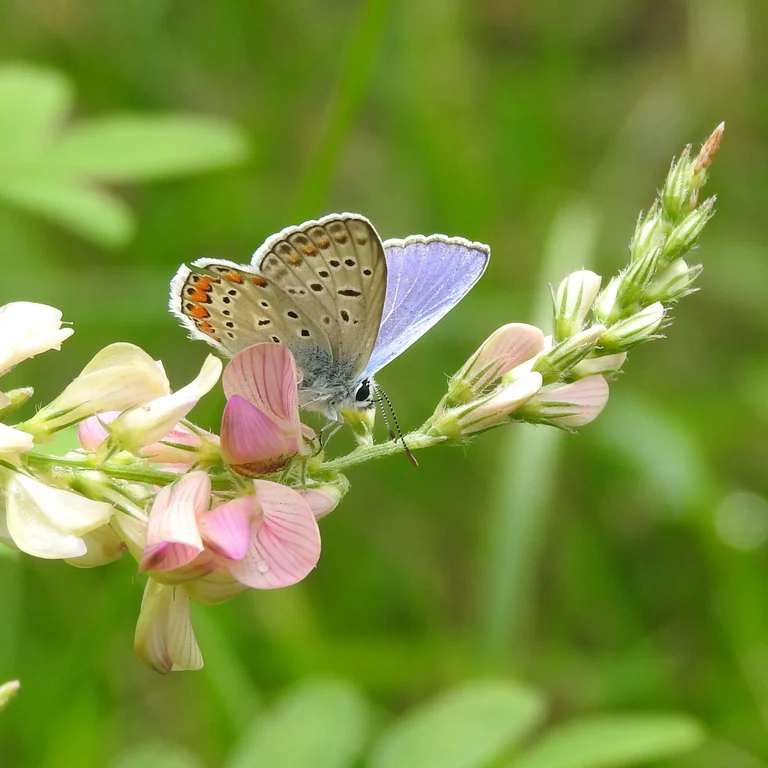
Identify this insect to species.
Polyommatus icarus
